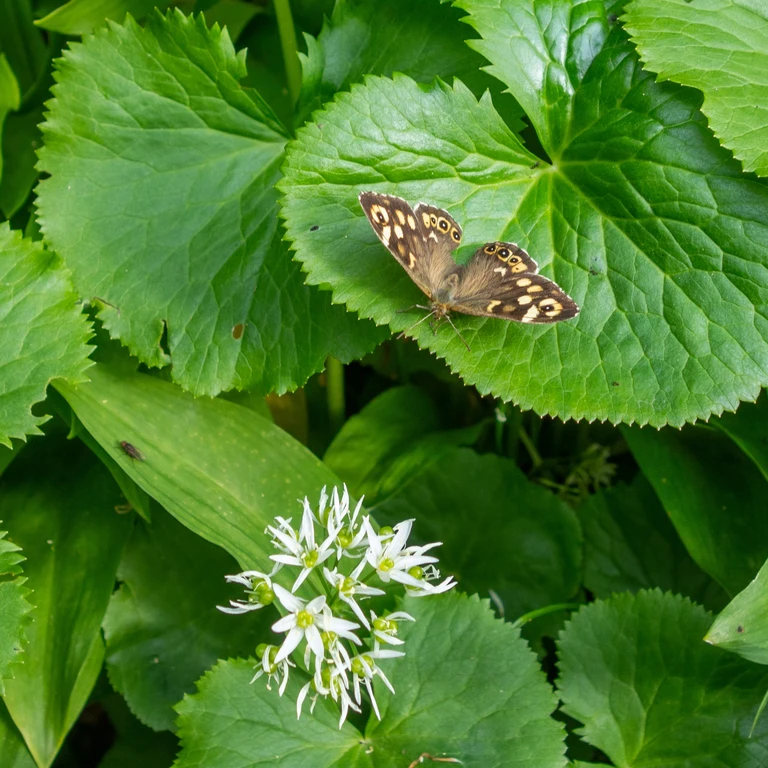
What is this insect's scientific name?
Pararge aegeria
